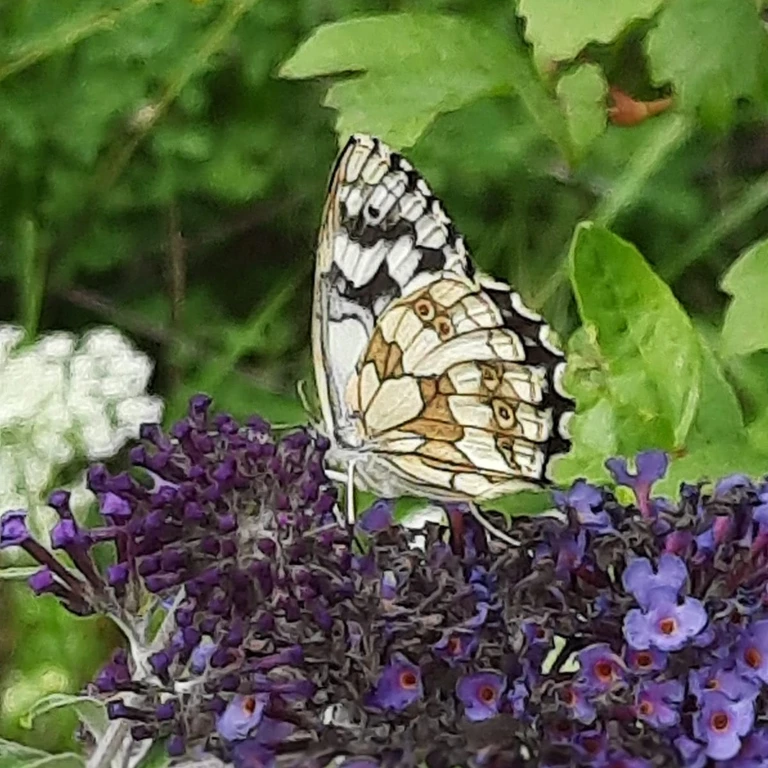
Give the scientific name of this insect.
Melanargia galathea
